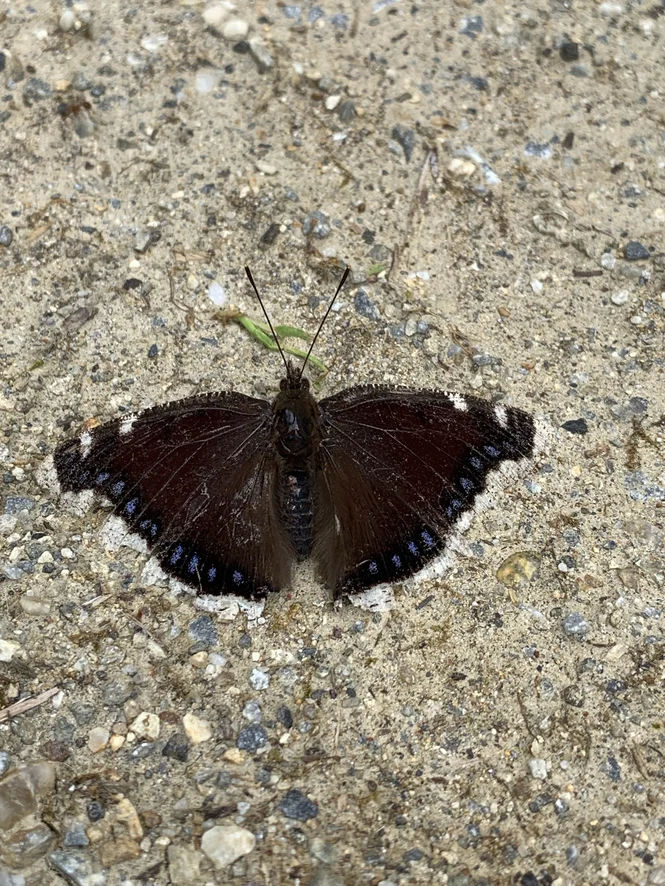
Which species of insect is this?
Nymphalis antiopa
